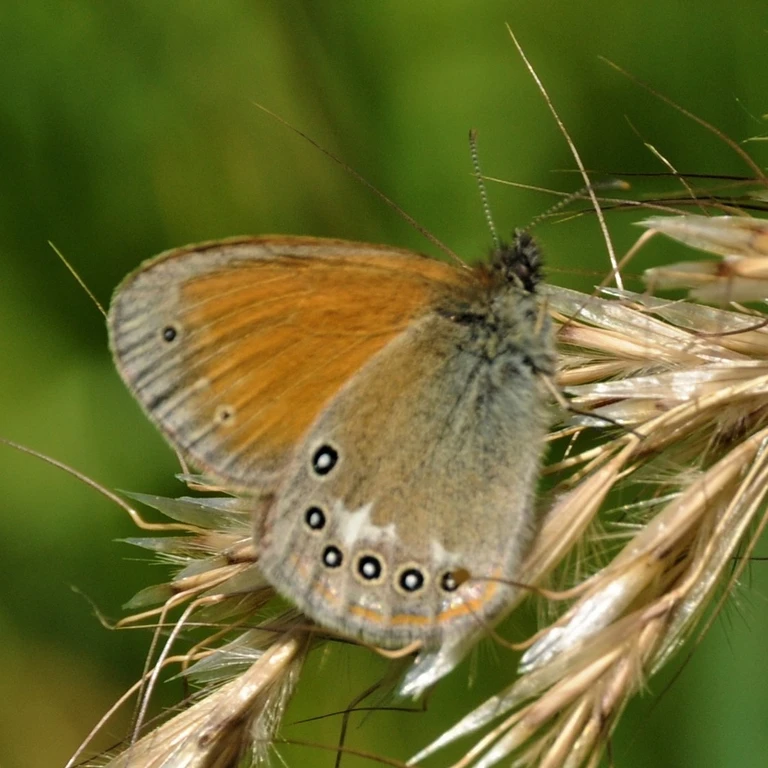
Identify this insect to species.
Coenonympha glycerion (also Coenonympha iphis)
